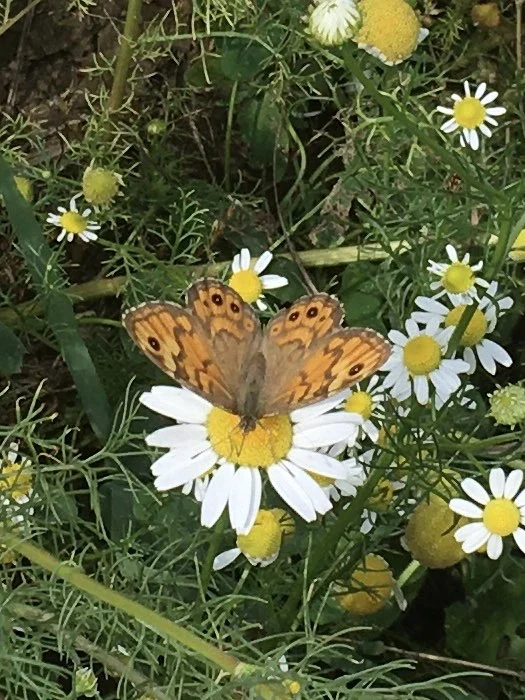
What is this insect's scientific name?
Lasiommata megera (also Pararge megera)
